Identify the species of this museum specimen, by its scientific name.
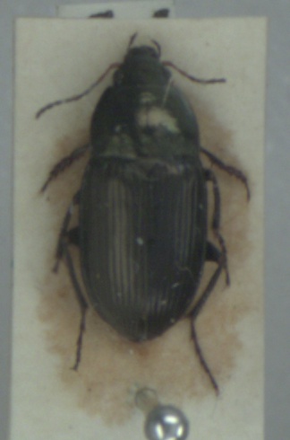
Amara similata
